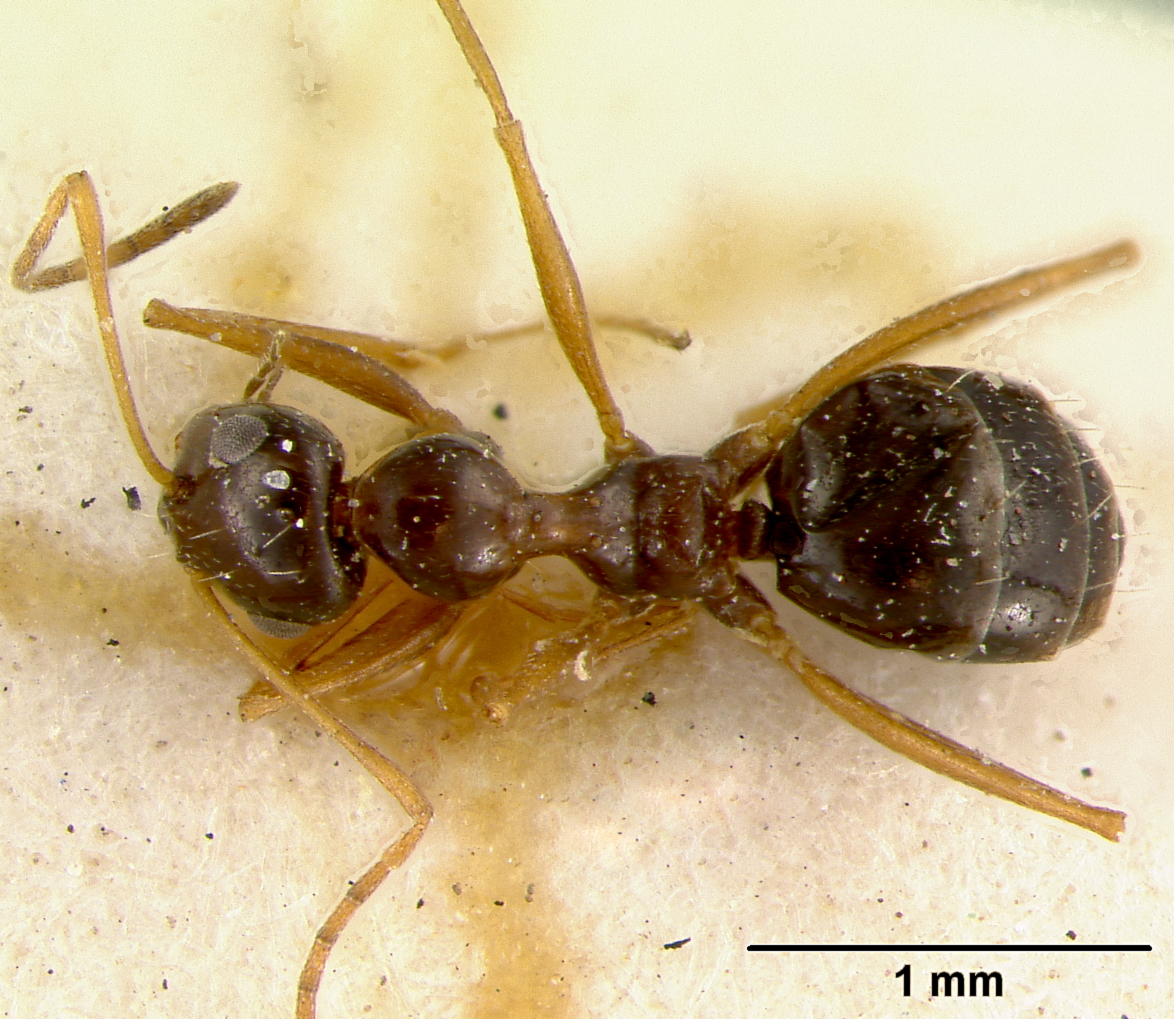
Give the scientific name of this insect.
Acantholepis ajjer
